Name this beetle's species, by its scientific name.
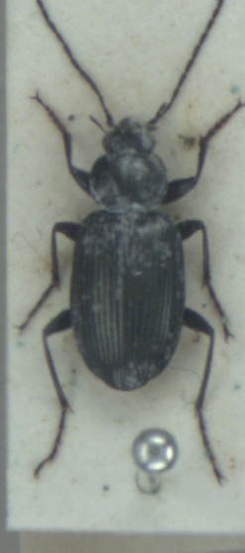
Agonum viduum
